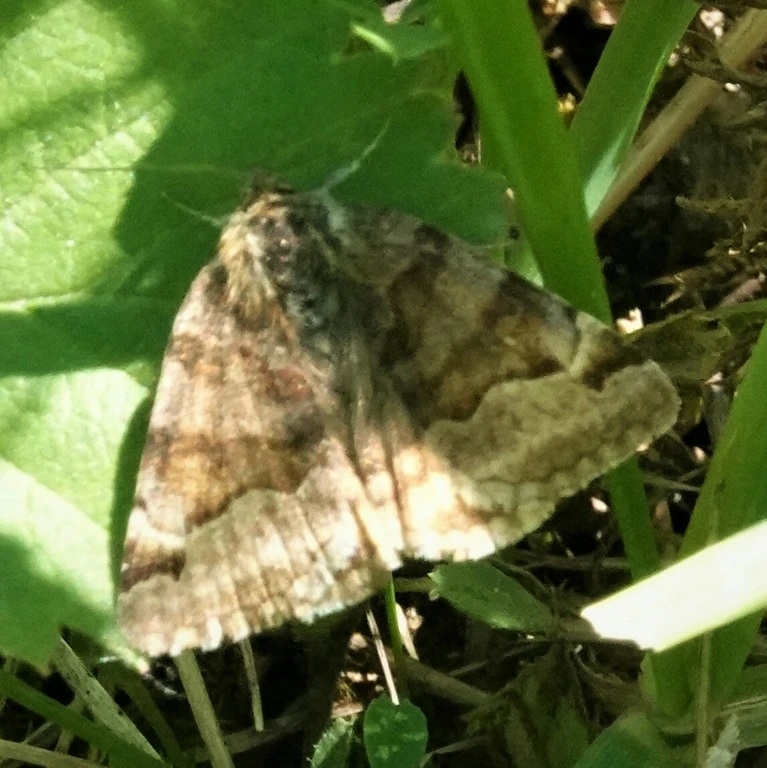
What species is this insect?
Euclidia glyphica
